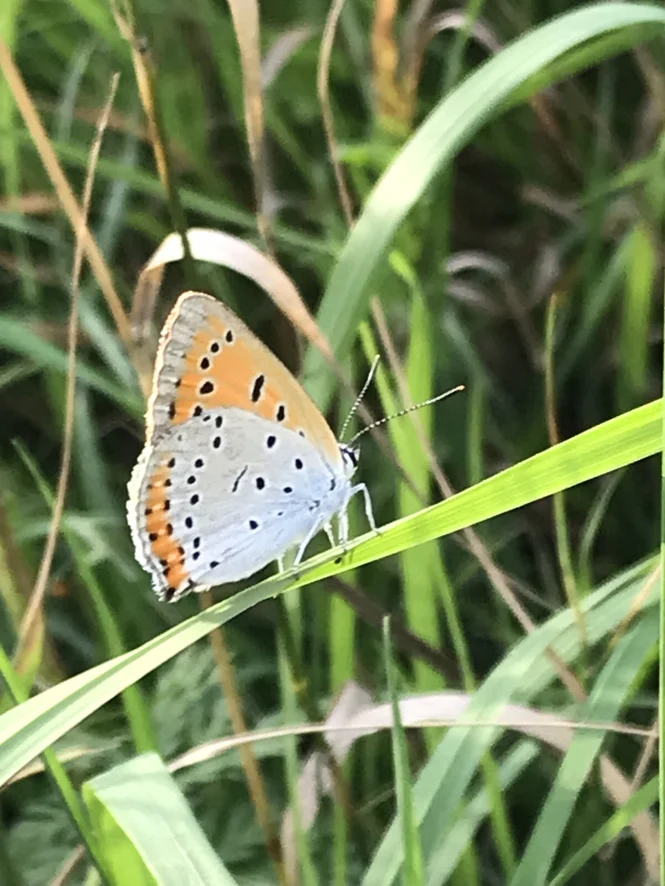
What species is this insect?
Lycaena dispar
